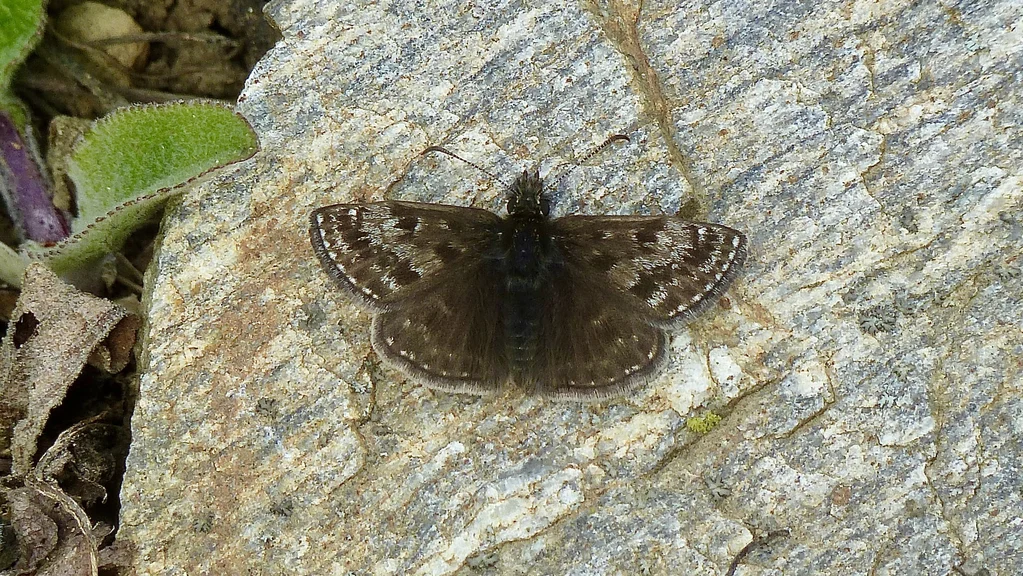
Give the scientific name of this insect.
Erynnis tages
